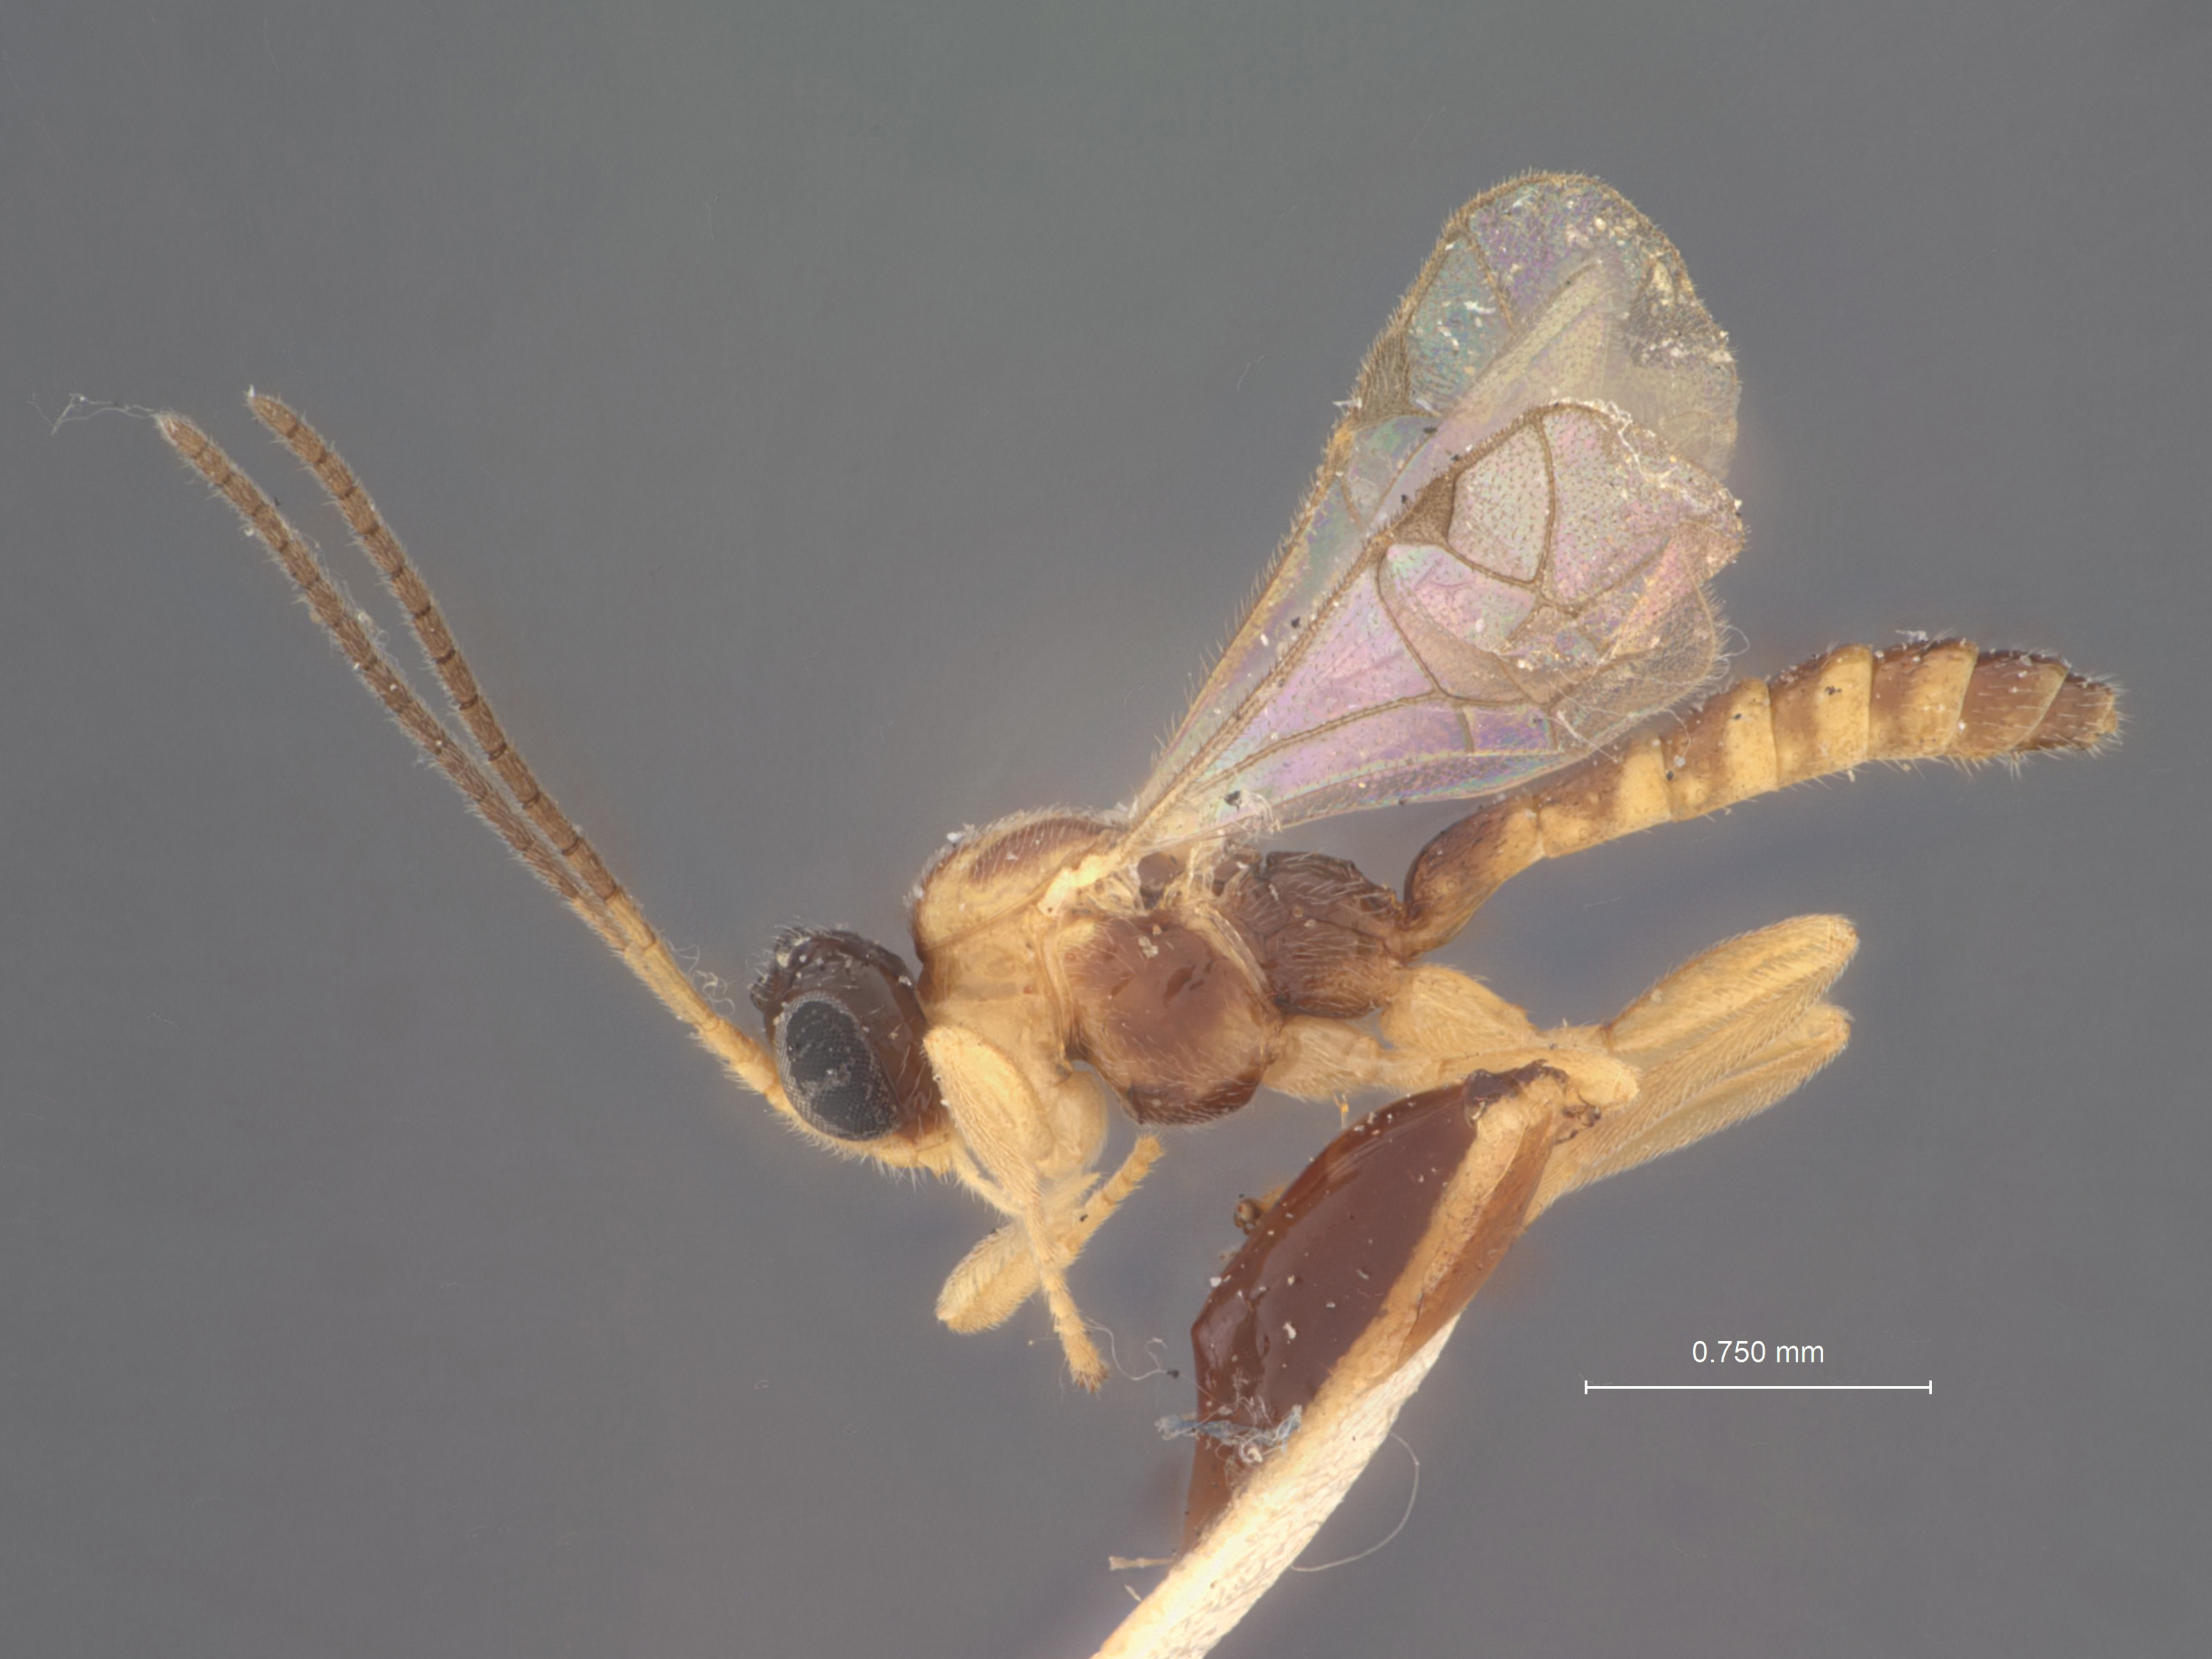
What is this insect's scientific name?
Polysphincta dictynae
